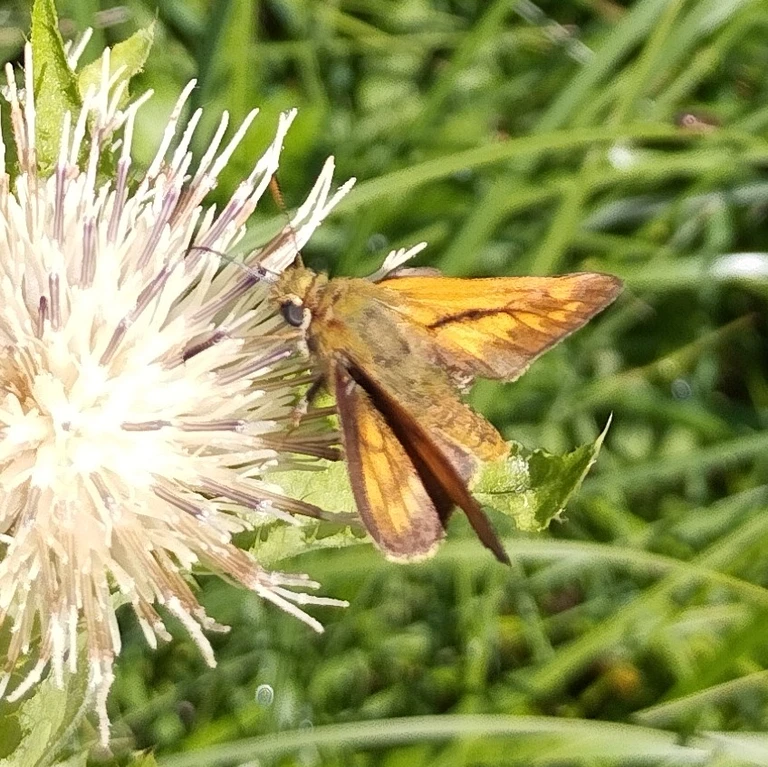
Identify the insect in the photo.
Ochlodes sylvanus (also Ochlodes venata)
